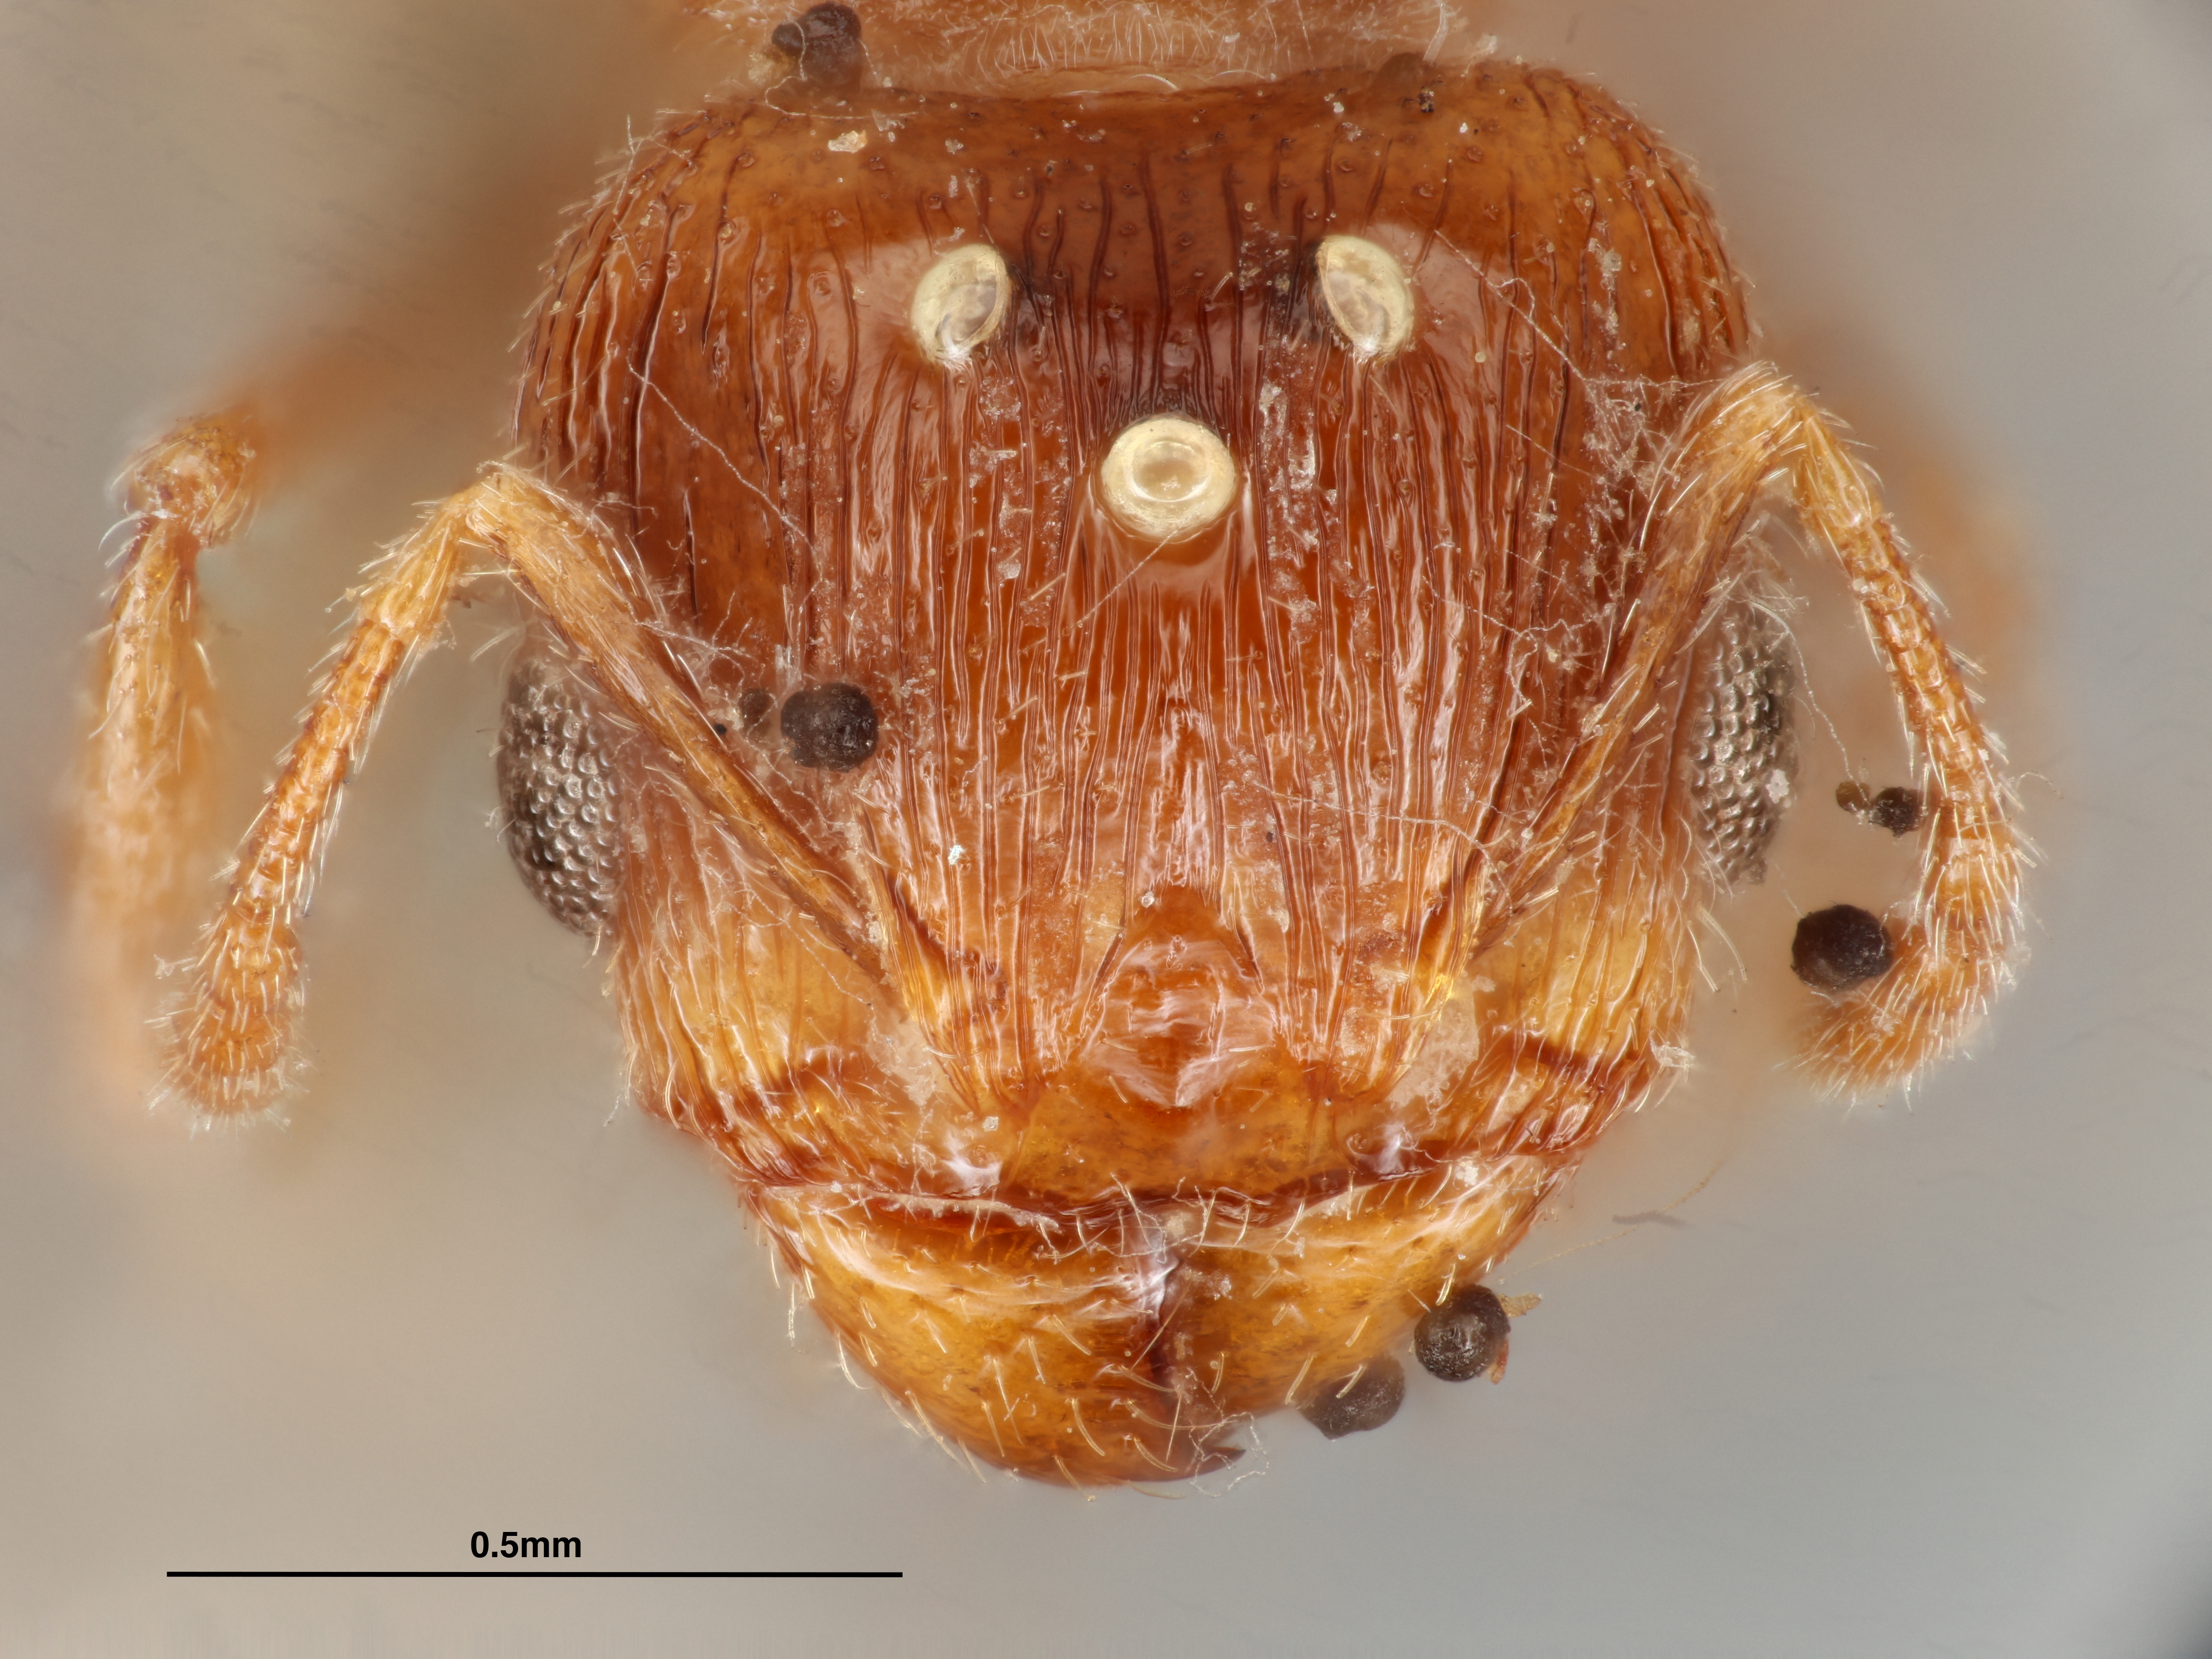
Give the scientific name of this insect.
Pheidole galapagensis
